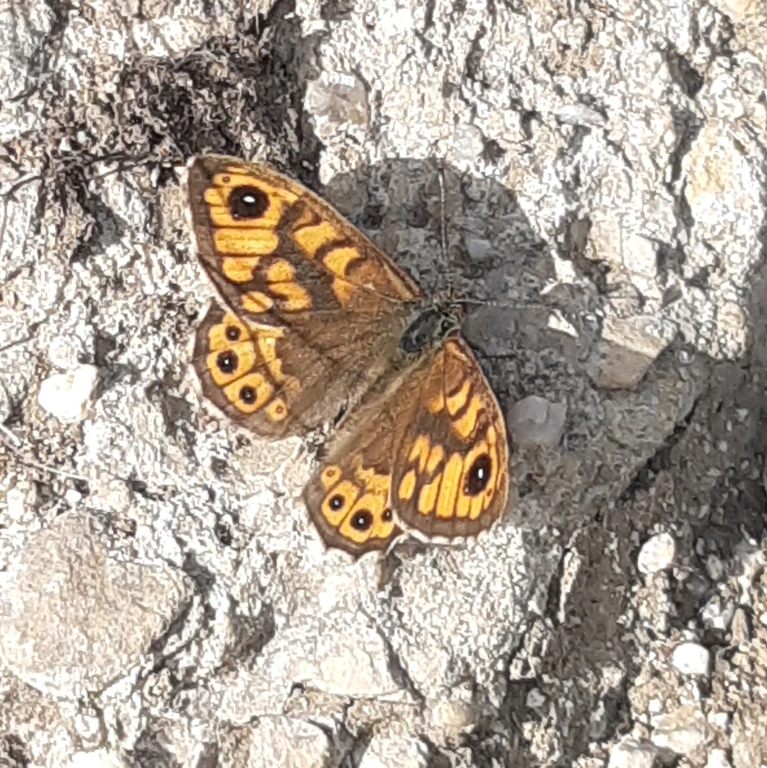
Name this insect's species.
Lasiommata megera (also Pararge megera)
